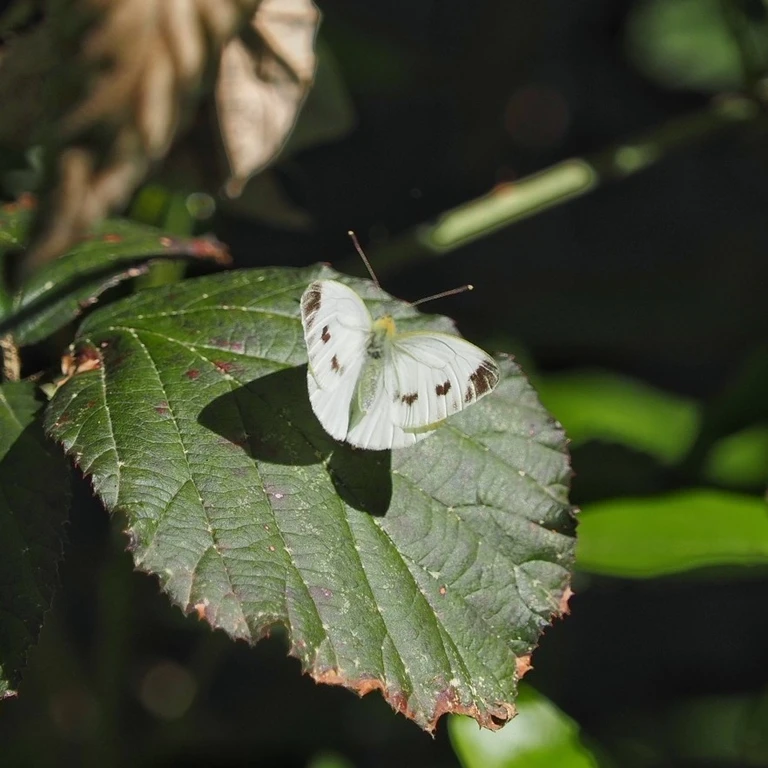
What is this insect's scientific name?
Pieris napi
